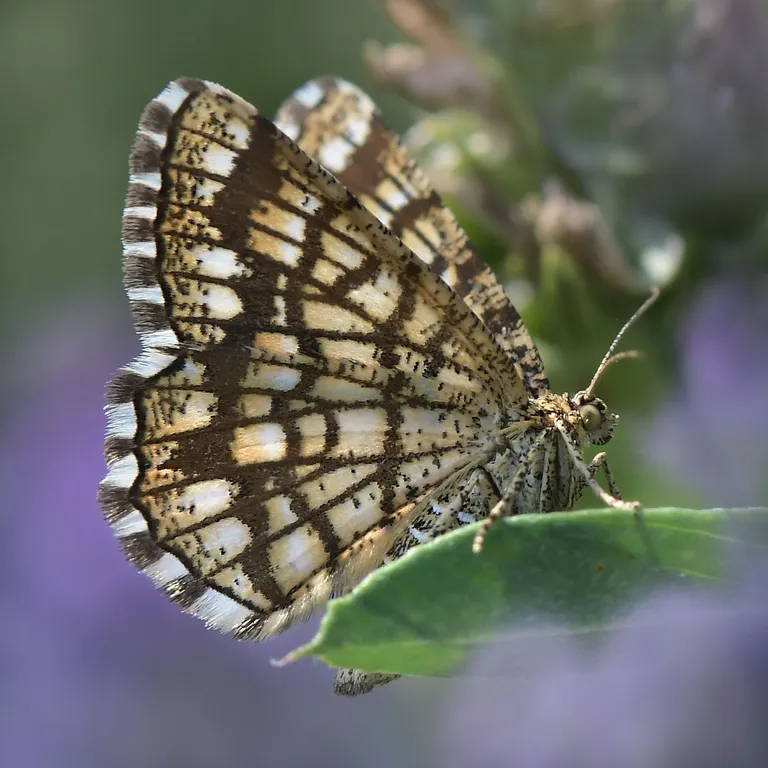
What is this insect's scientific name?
Chiasmia clathrata
